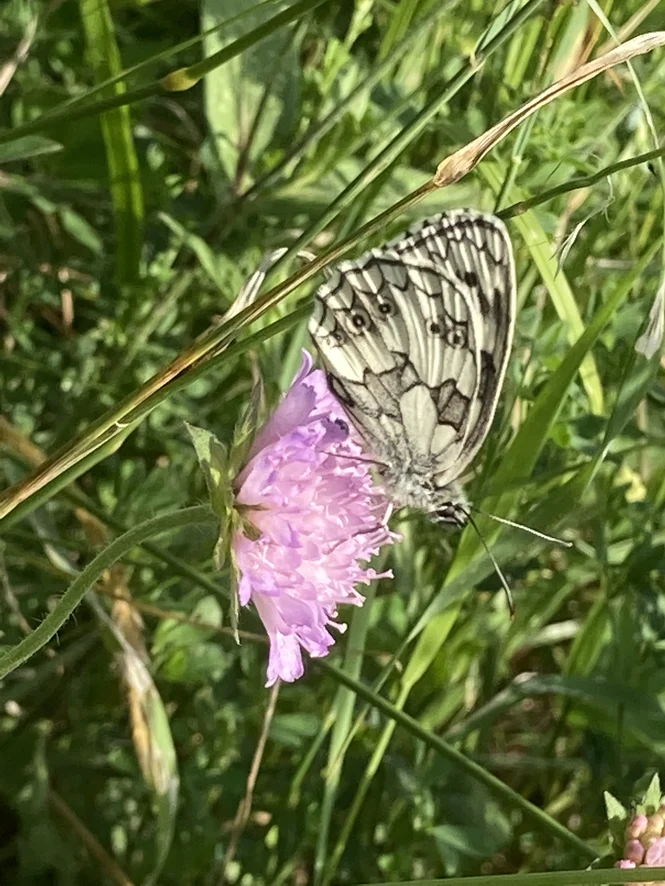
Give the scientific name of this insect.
Melanargia galathea
